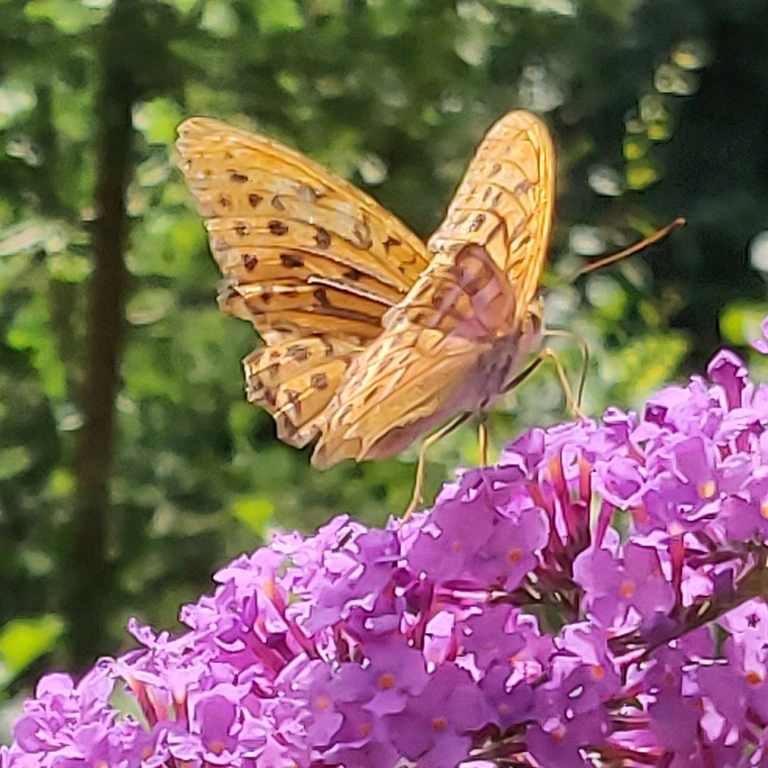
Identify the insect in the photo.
Argynnis paphia
